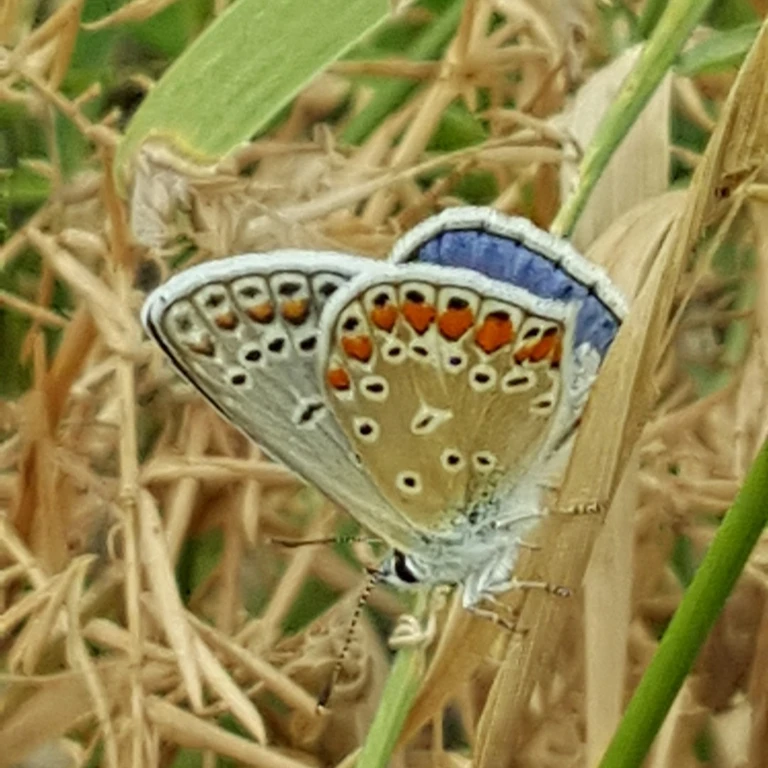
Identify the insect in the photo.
Polyommatus icarus
